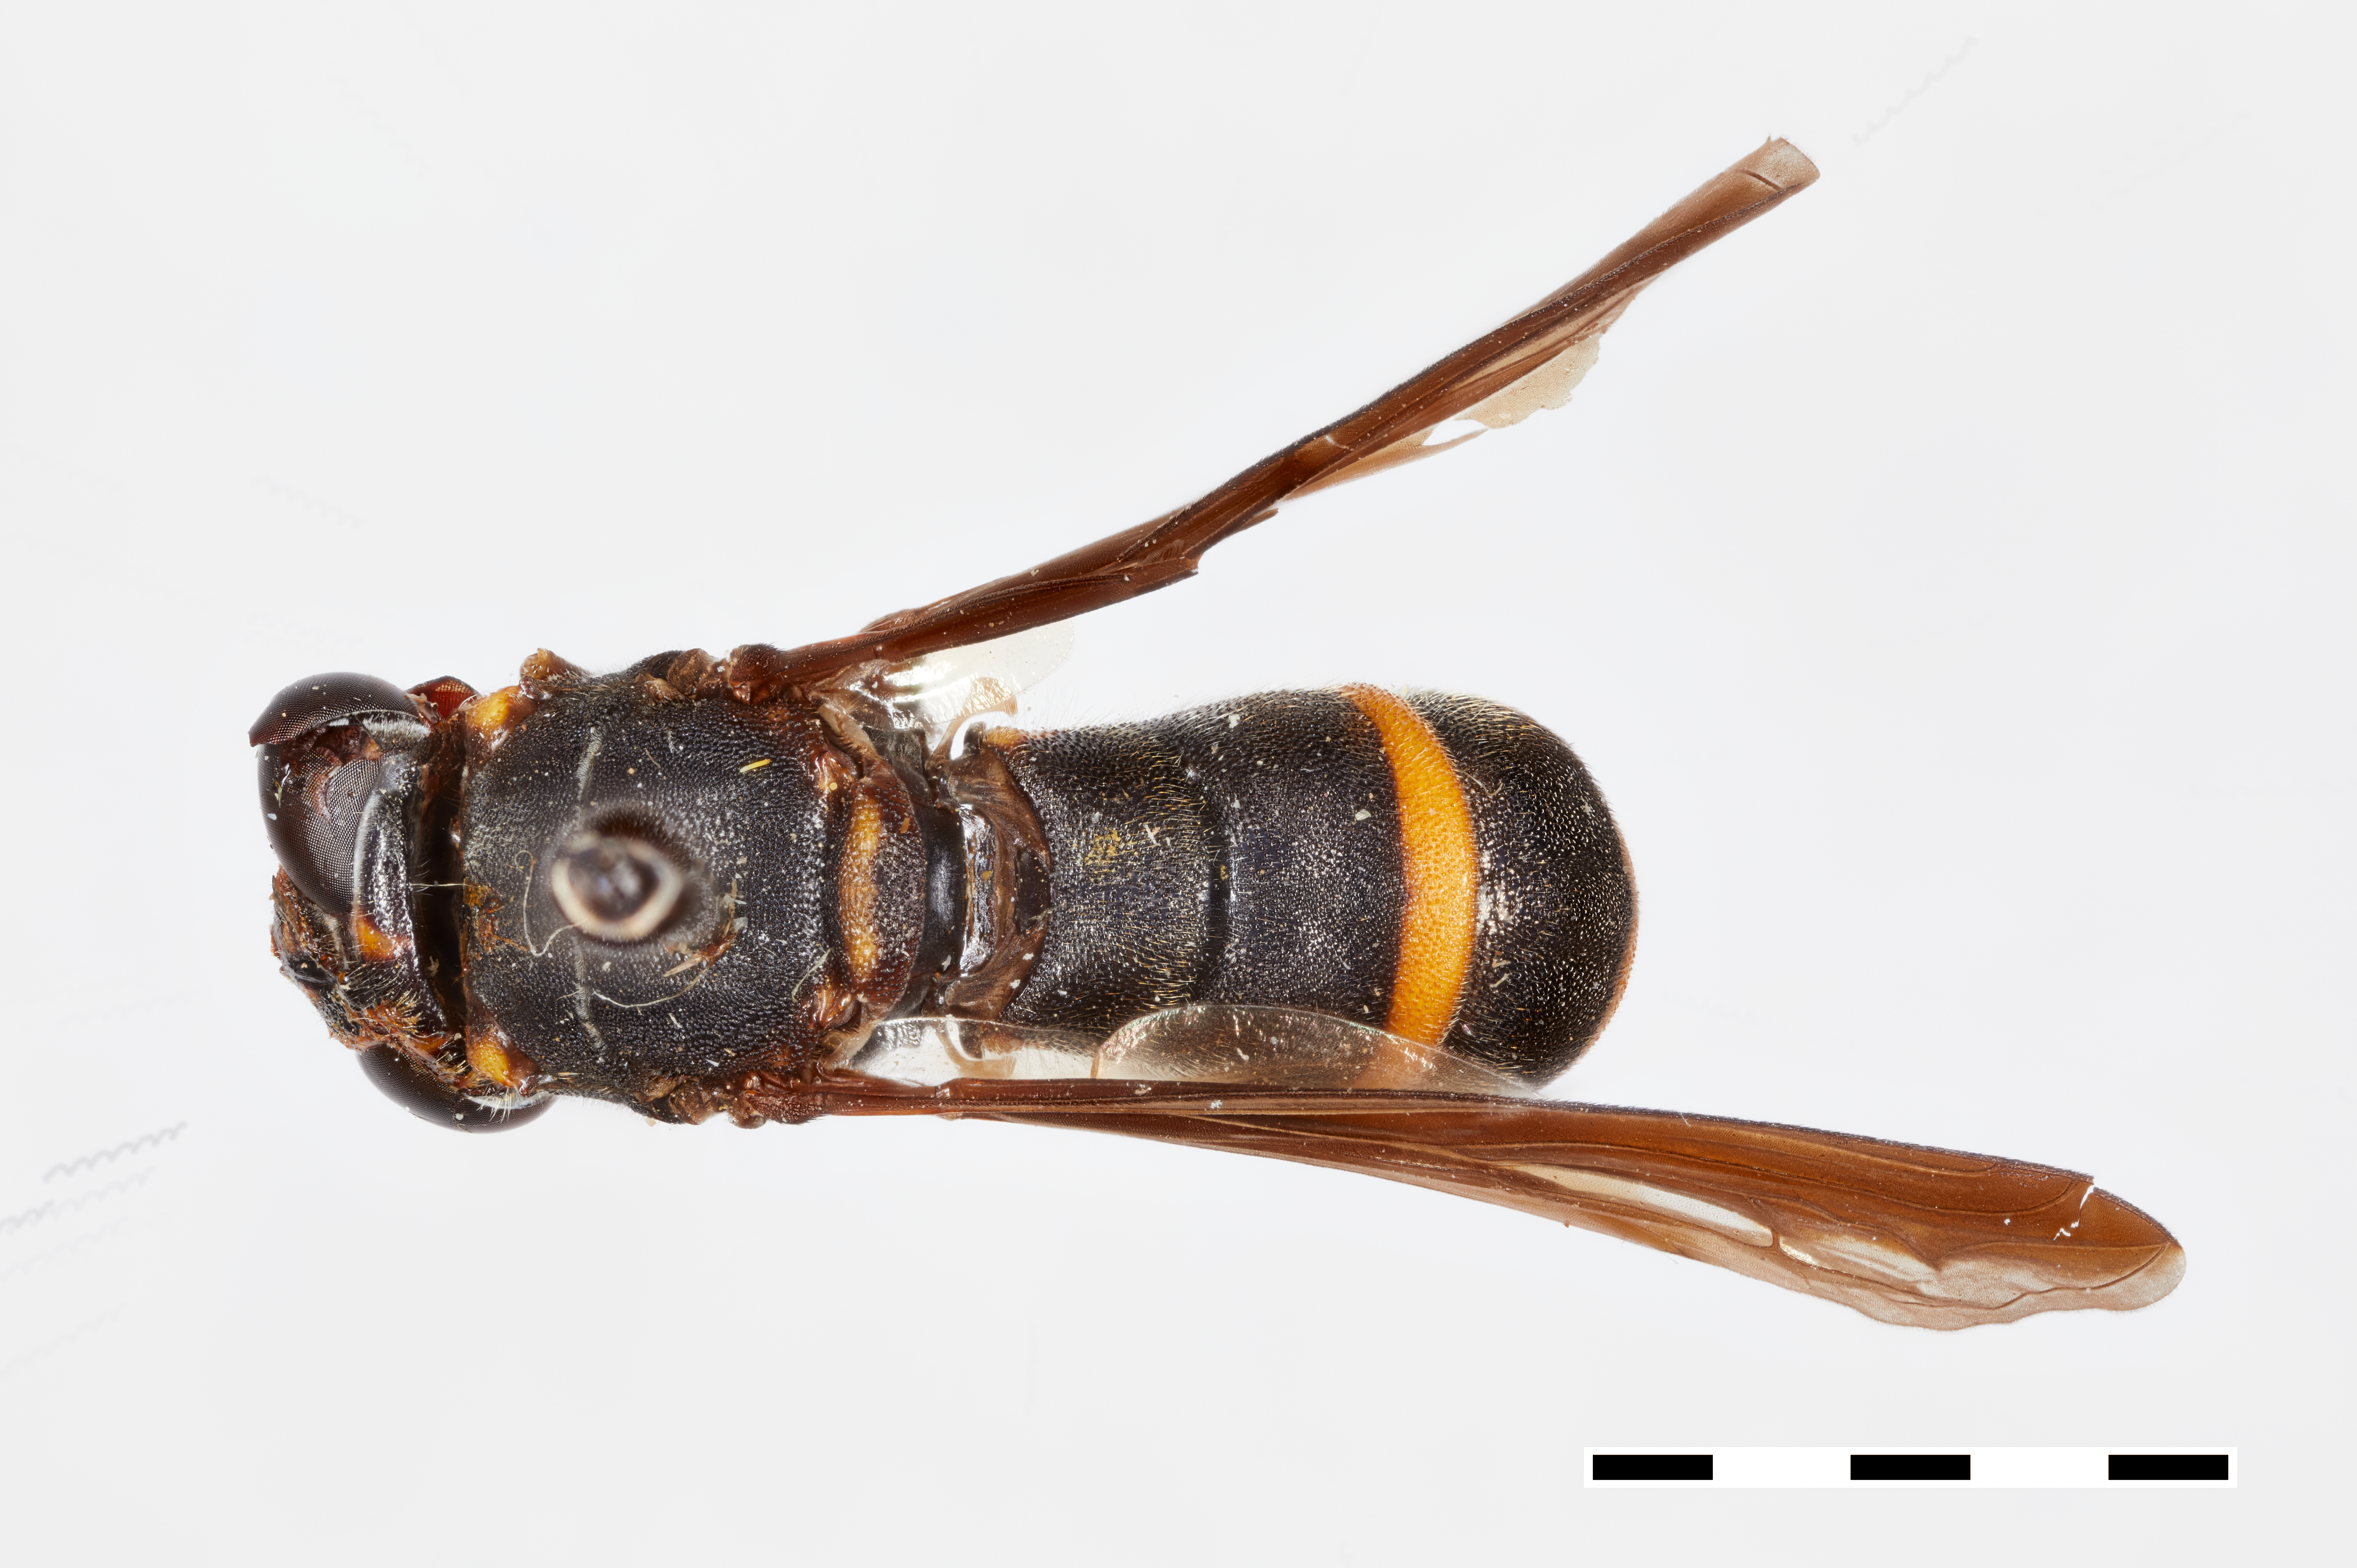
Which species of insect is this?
Tenthredomyia grahami
